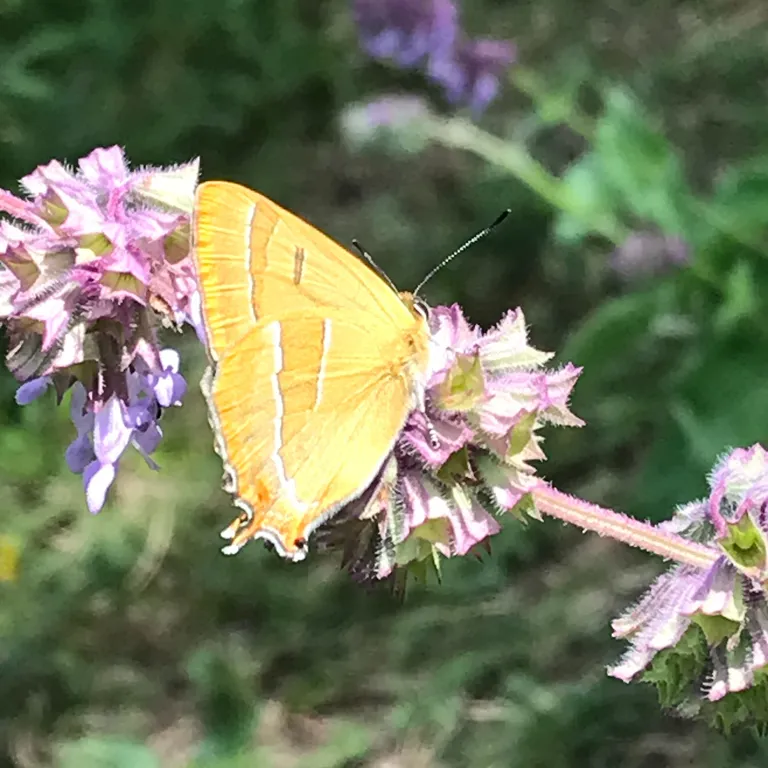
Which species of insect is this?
Thecla betulae
